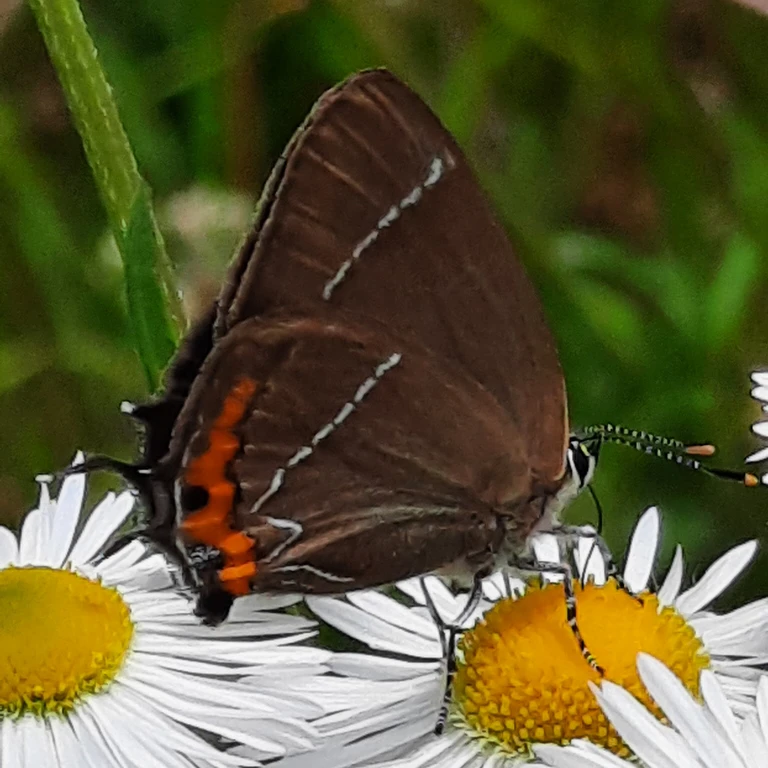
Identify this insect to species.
Satyrium w-album
